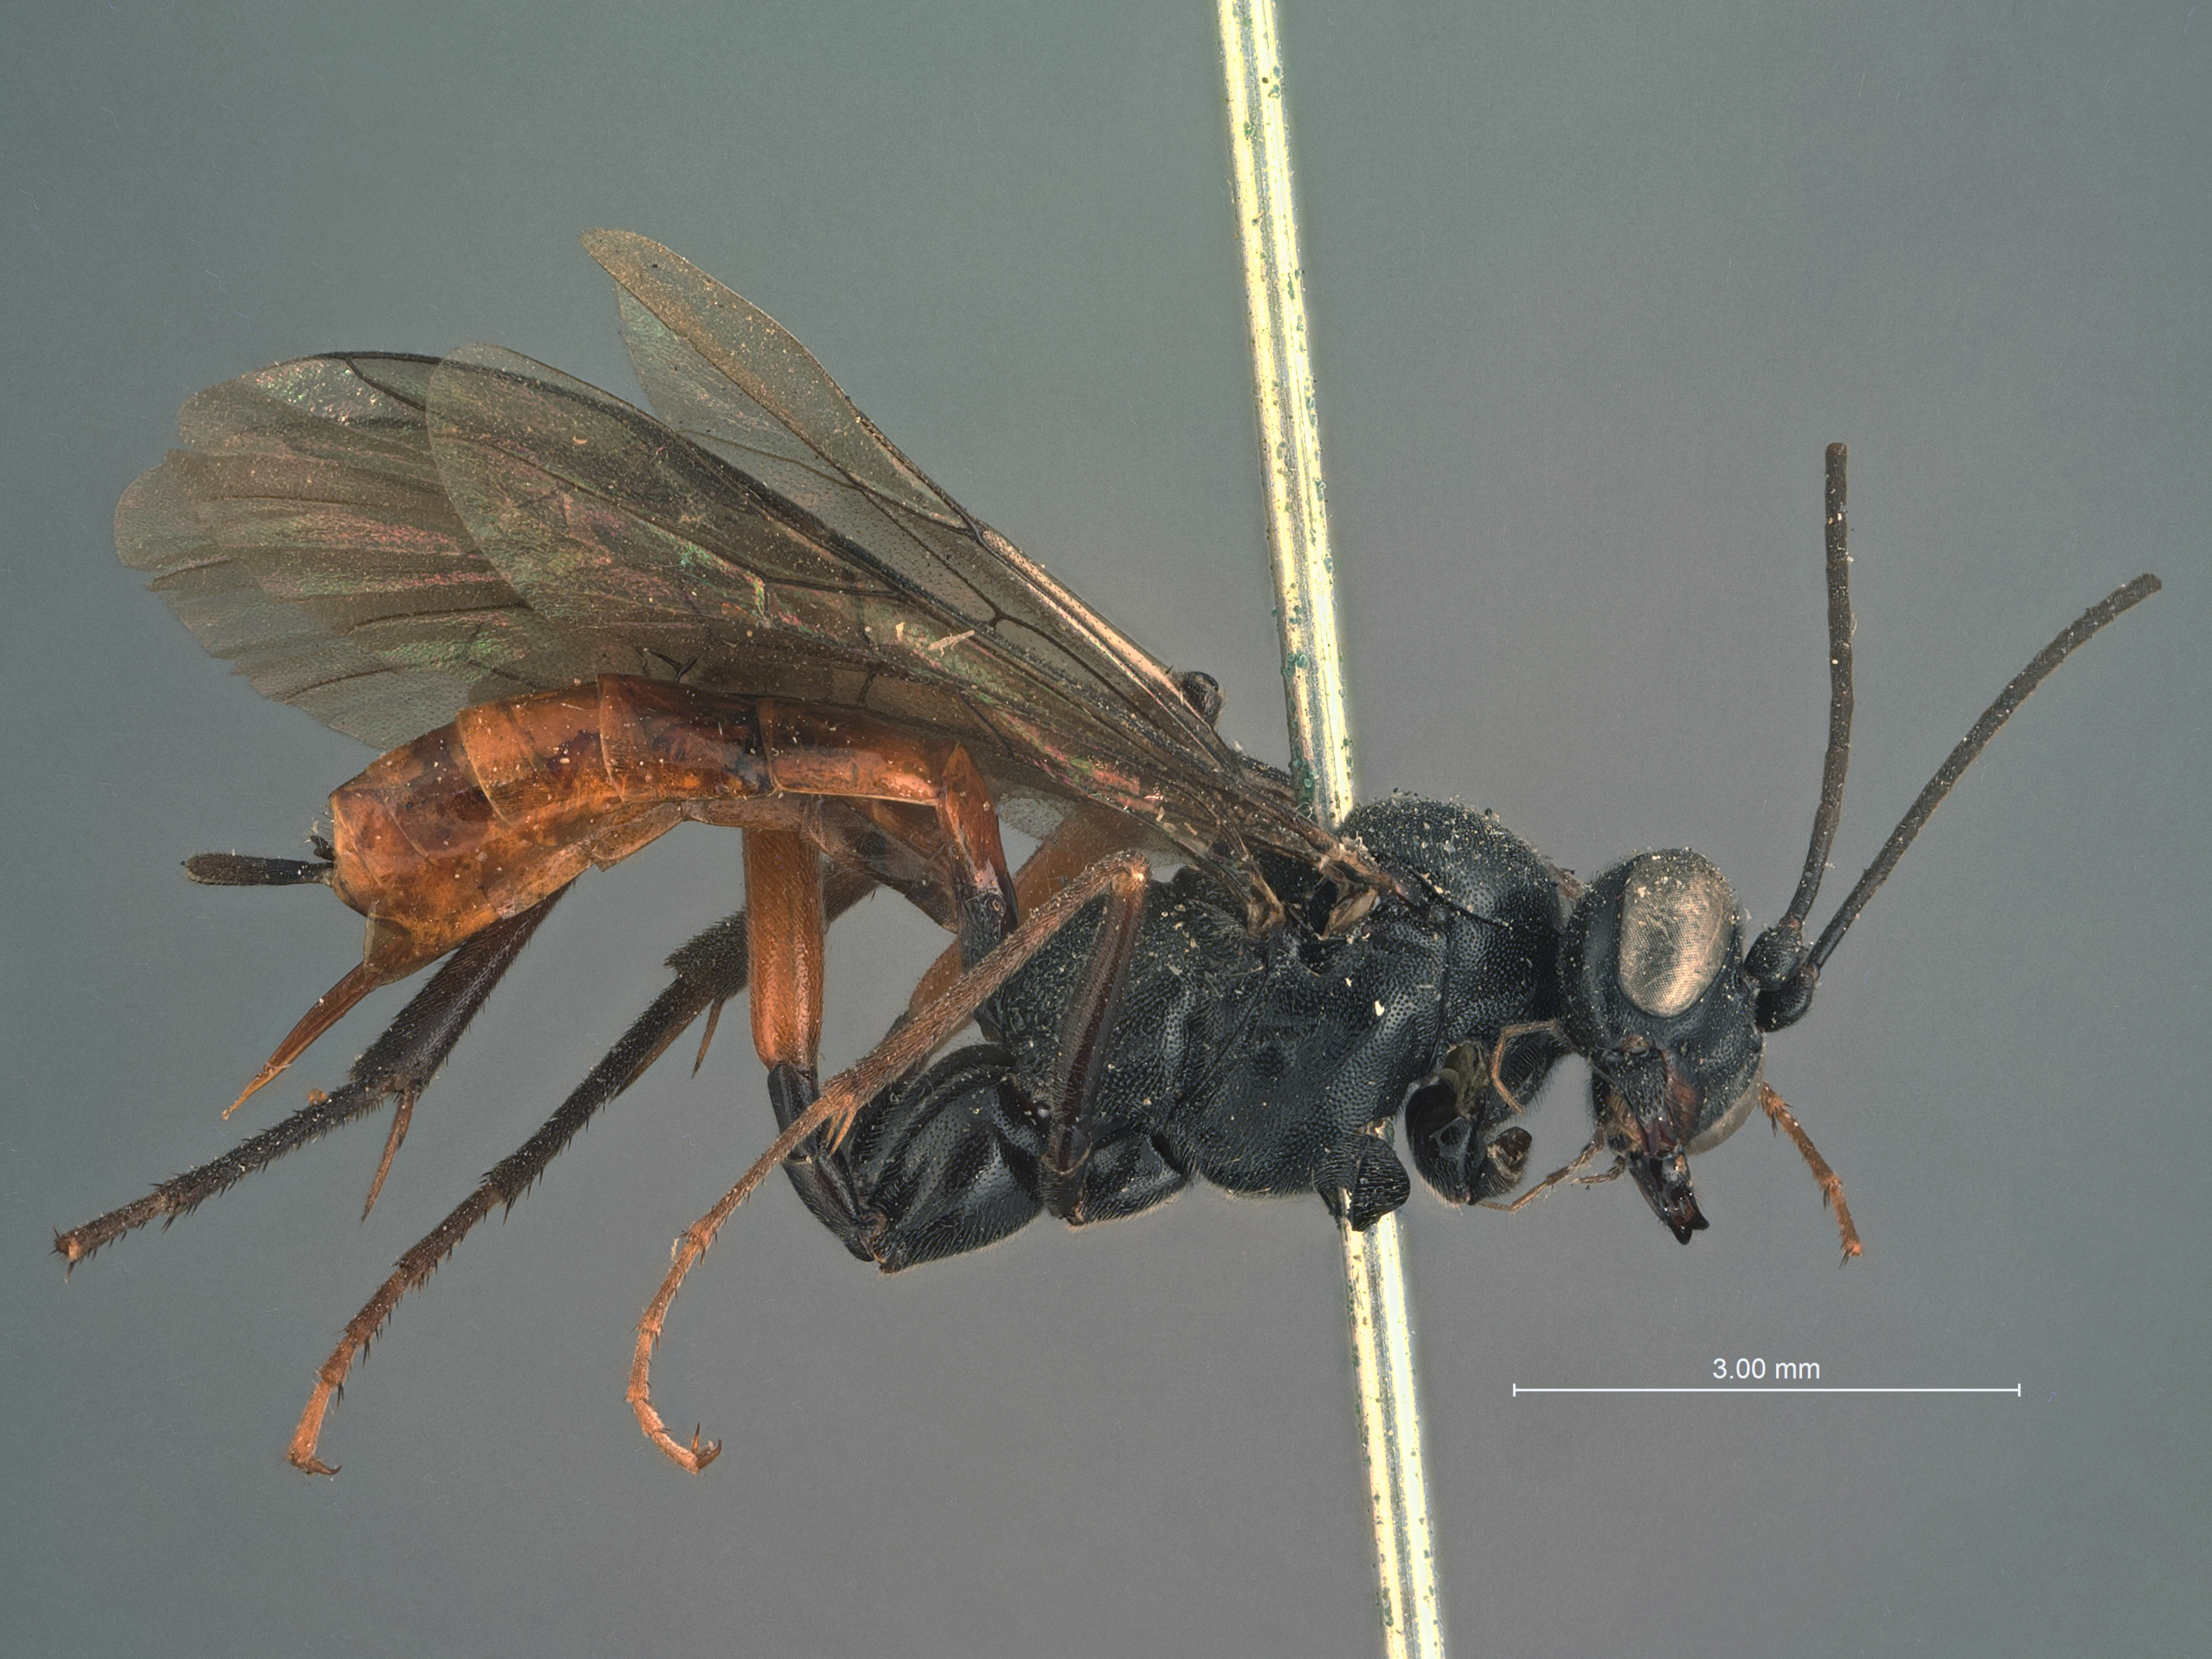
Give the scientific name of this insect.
Exetastes alternatipes
